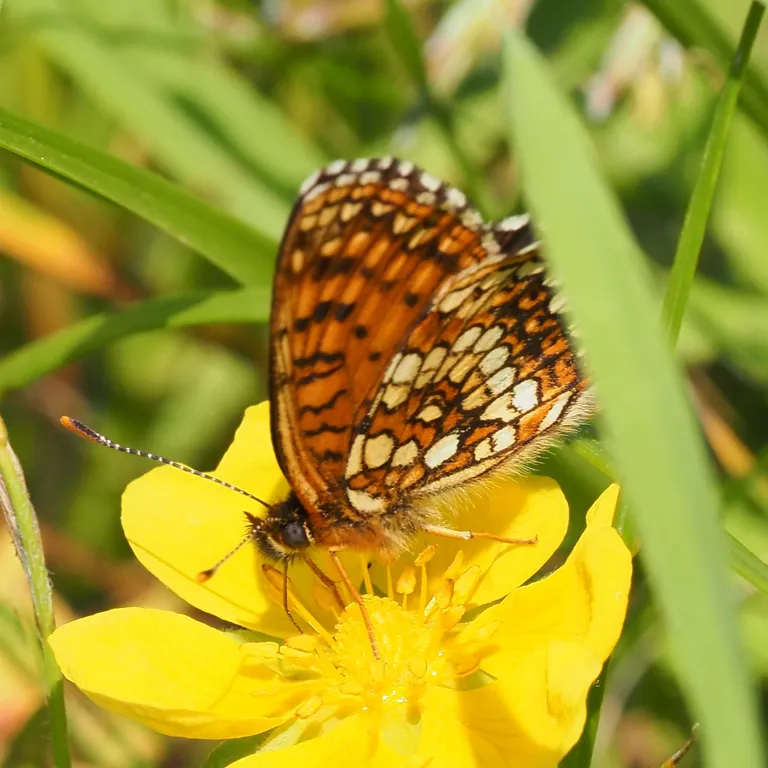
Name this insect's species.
Melitaea diamina
